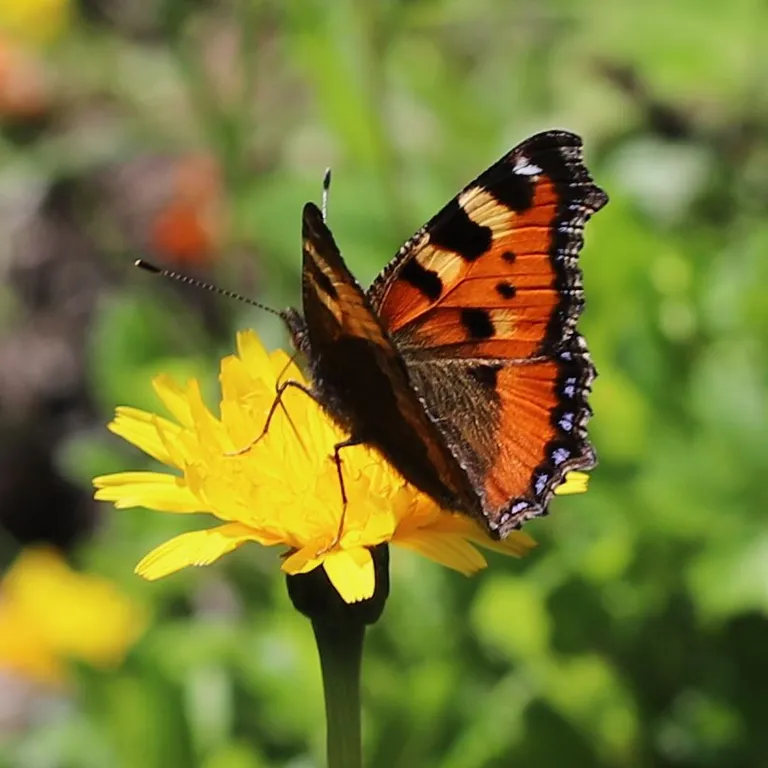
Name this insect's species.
Aglais urticae
